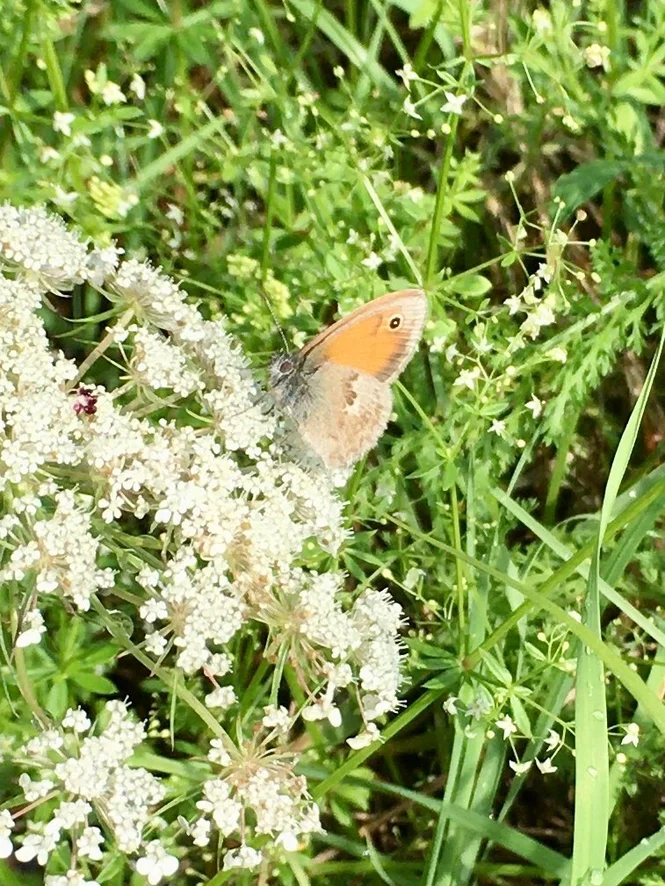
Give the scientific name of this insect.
Coenonympha pamphilus
